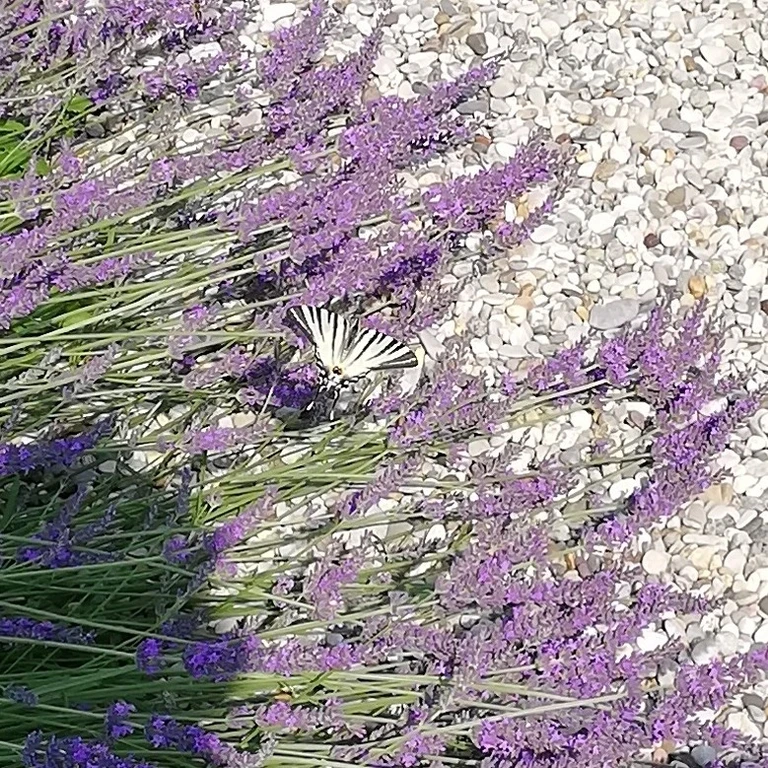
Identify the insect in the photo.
Iphiclides podalirius
